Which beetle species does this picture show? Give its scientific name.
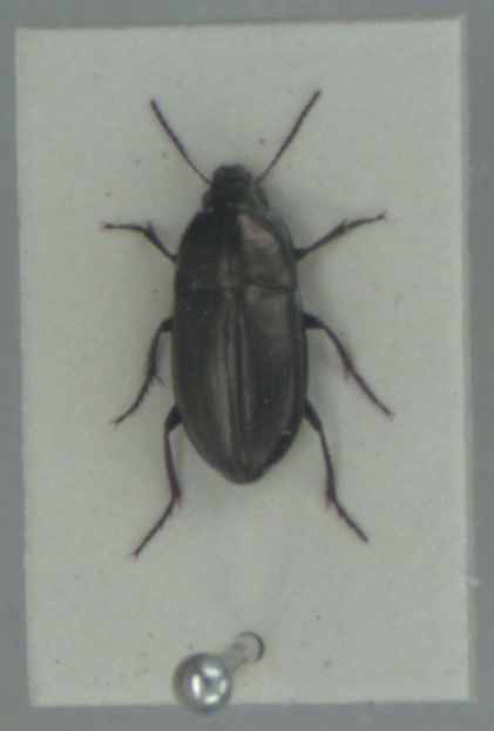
Amara aenea
